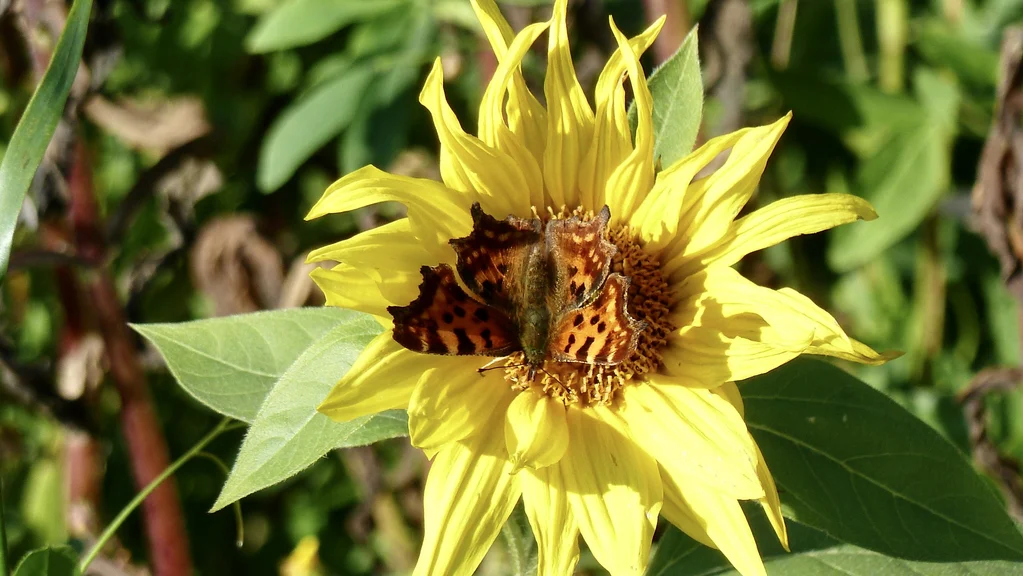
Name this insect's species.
Polygonia c-album
